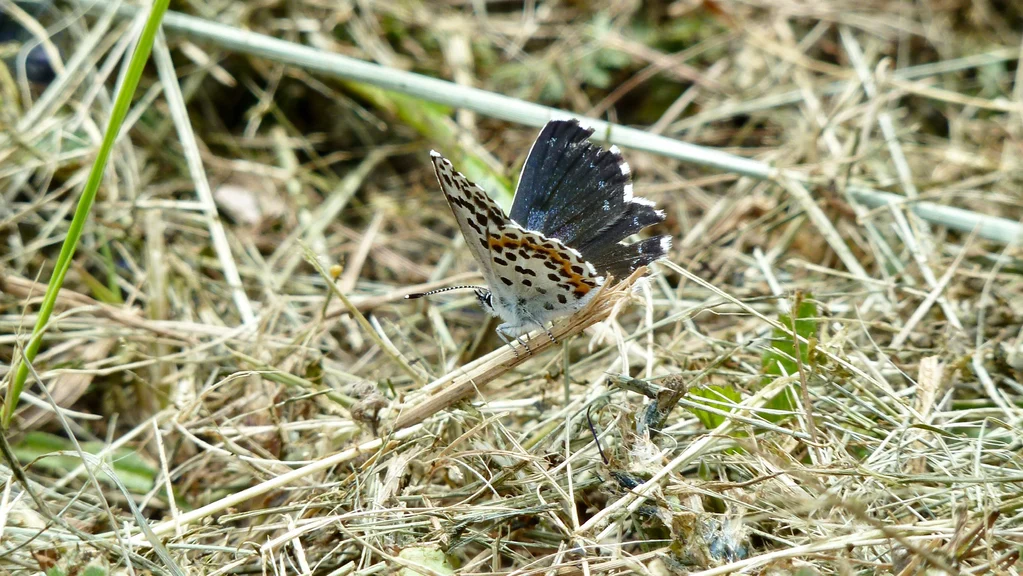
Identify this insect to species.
Scolitantides orion
